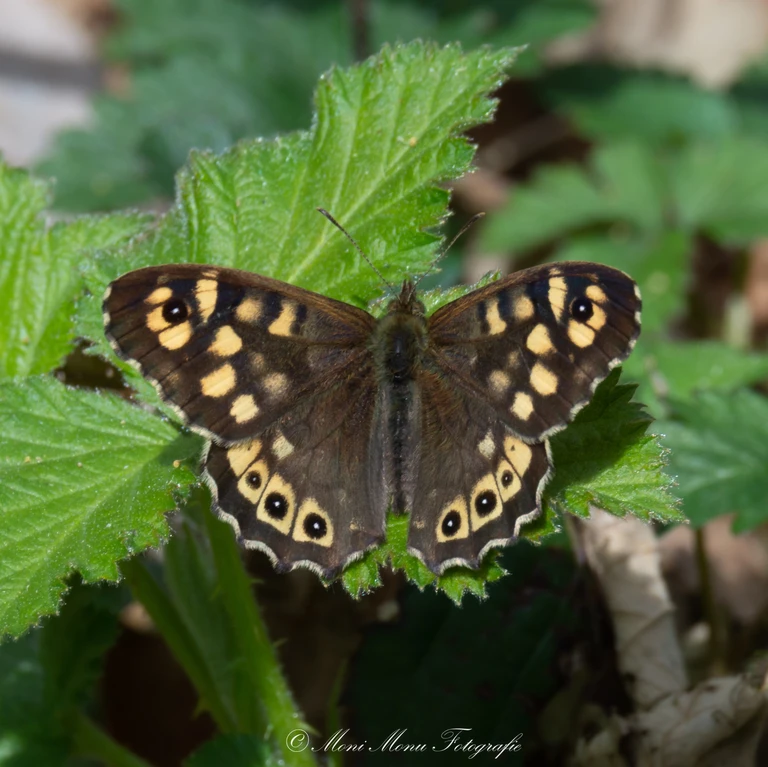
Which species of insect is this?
Pararge aegeria
